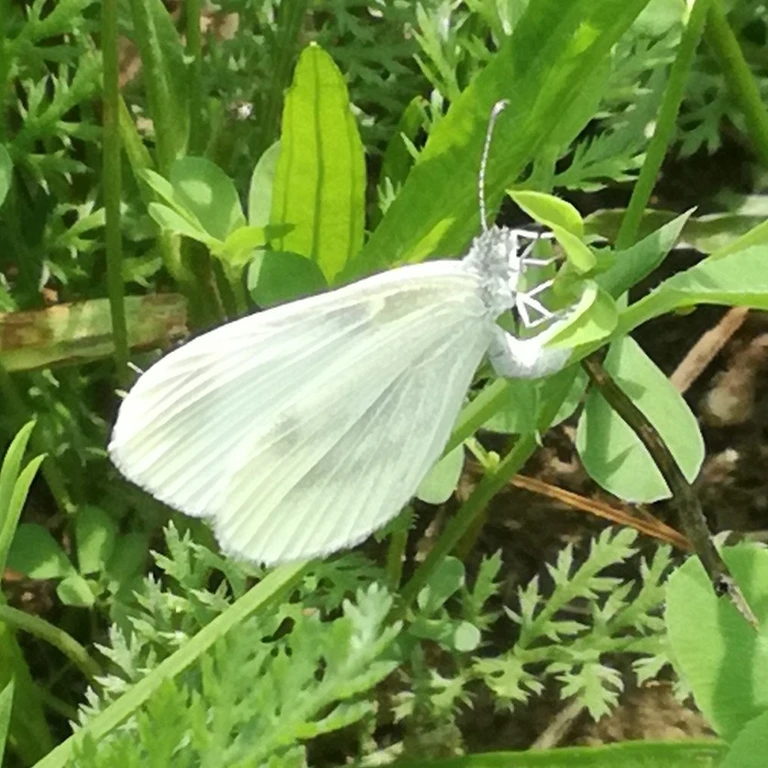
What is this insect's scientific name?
Leptidea sinapis/juvernica
